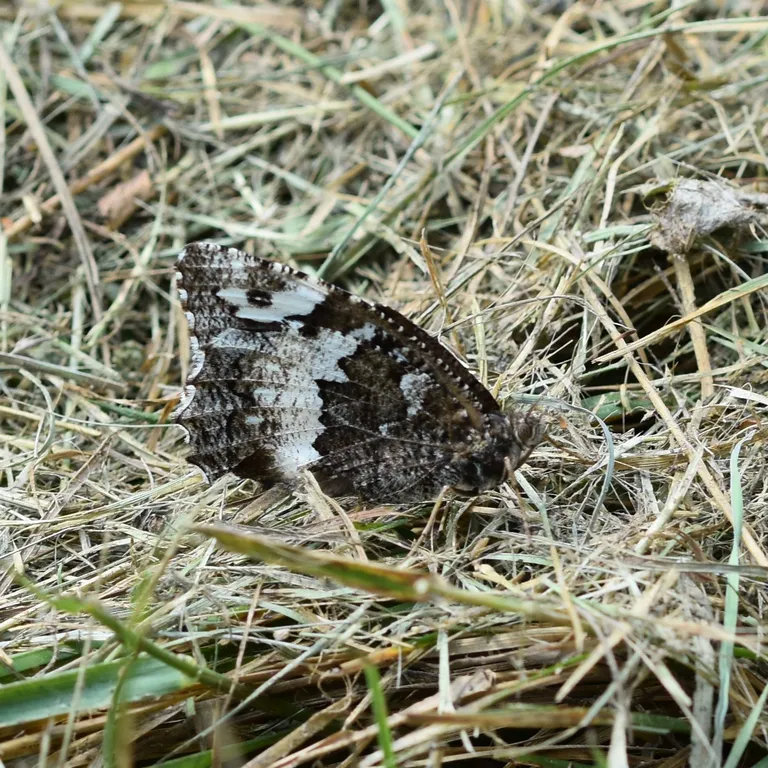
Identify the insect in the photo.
Brintesia circe
